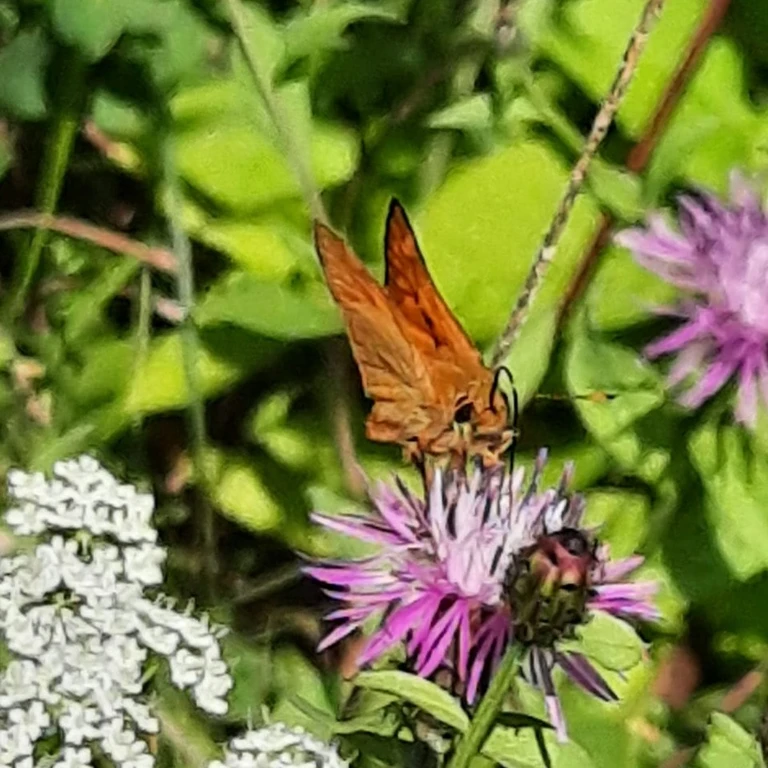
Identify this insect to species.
Ochlodes sylvanus (also Ochlodes venata)
